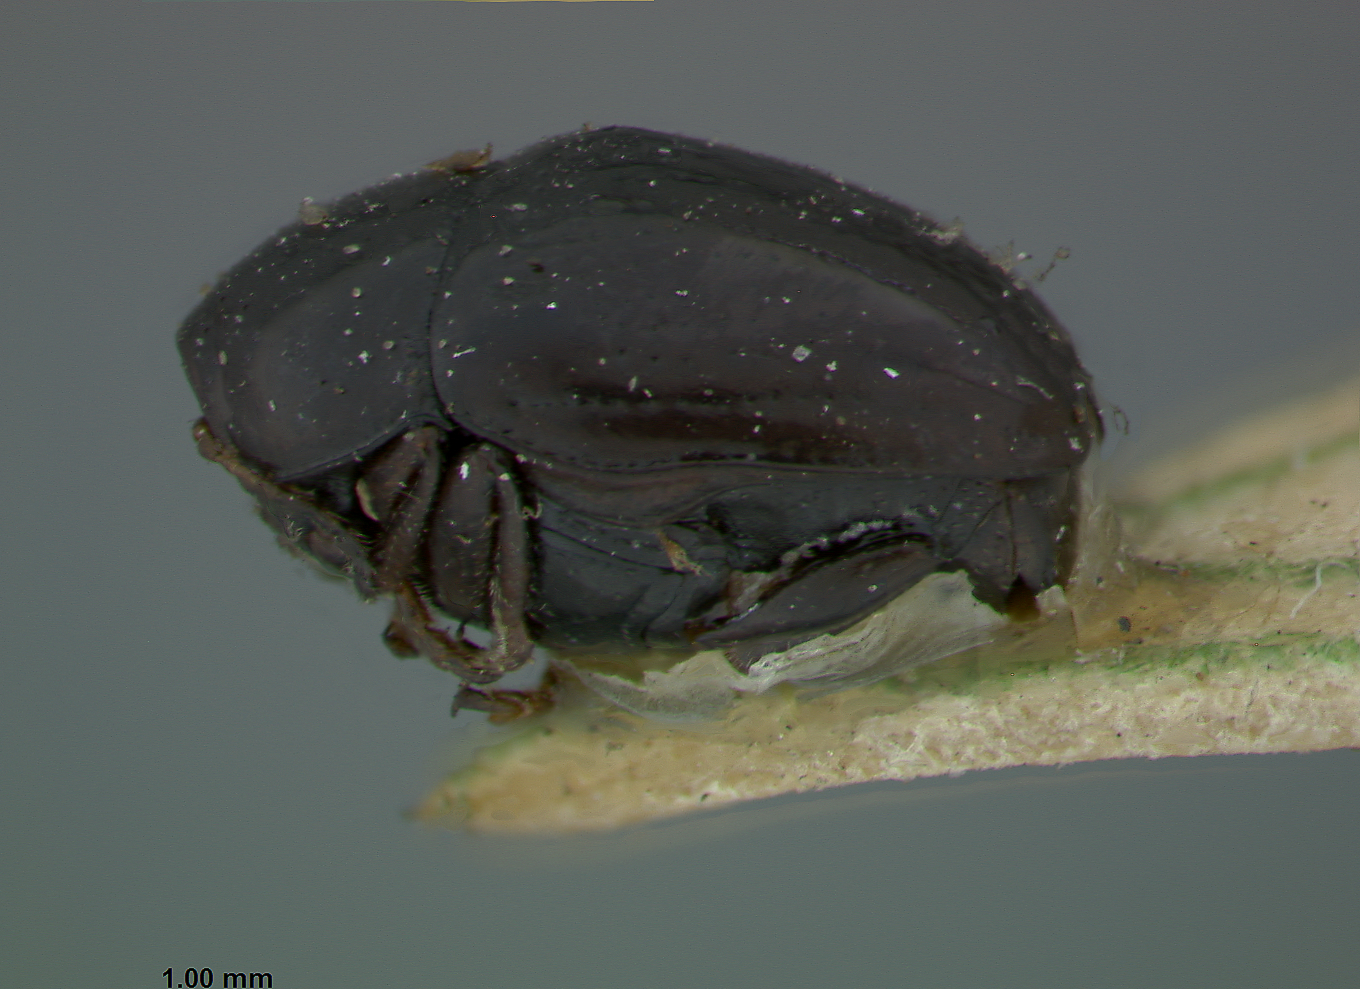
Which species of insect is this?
Lexiphanes flavitarsis
